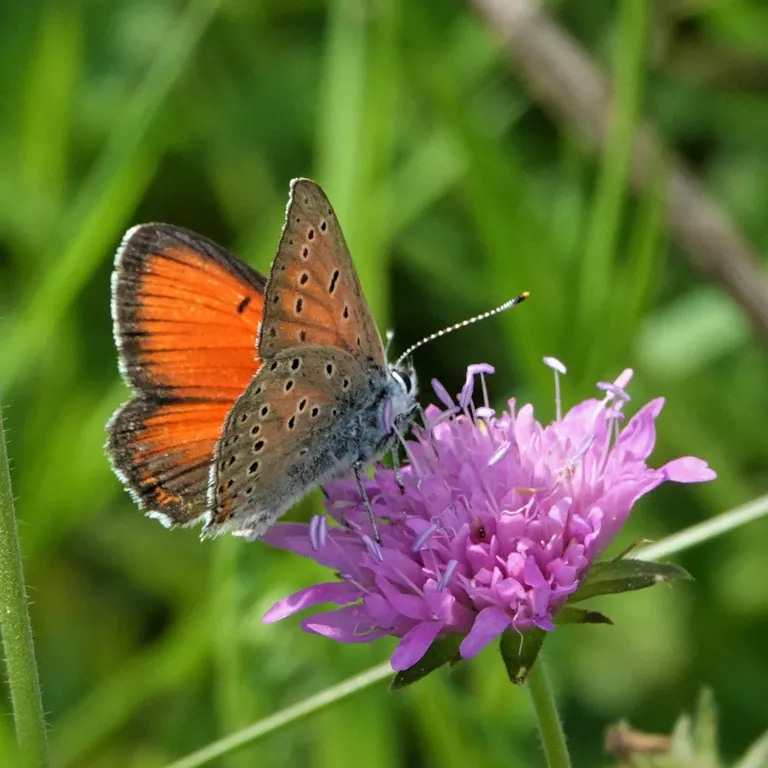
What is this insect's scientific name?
Lycaena hippothoe (also Palaeochrysophanus hippothoe)
